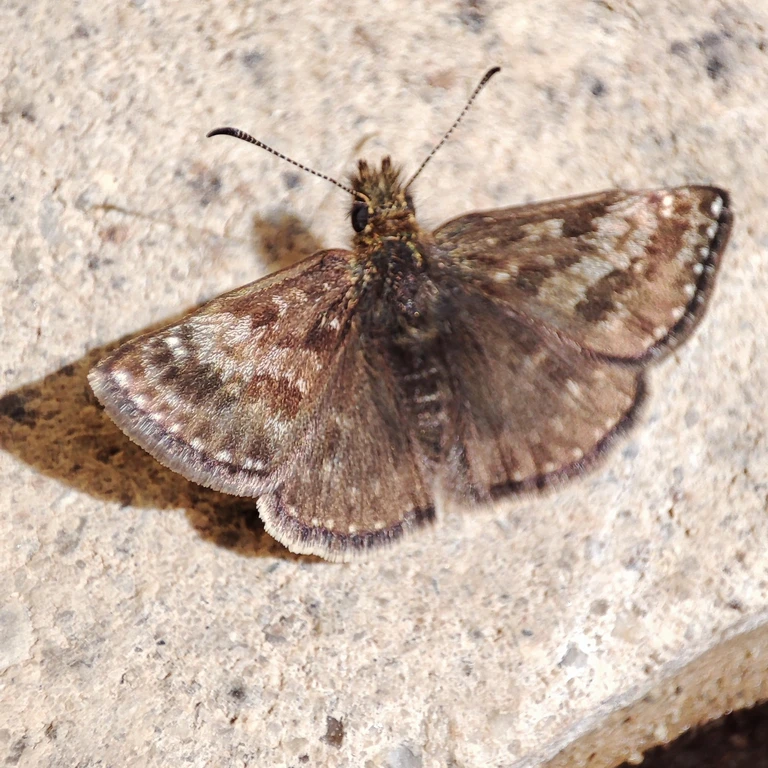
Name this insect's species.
Erynnis tages
